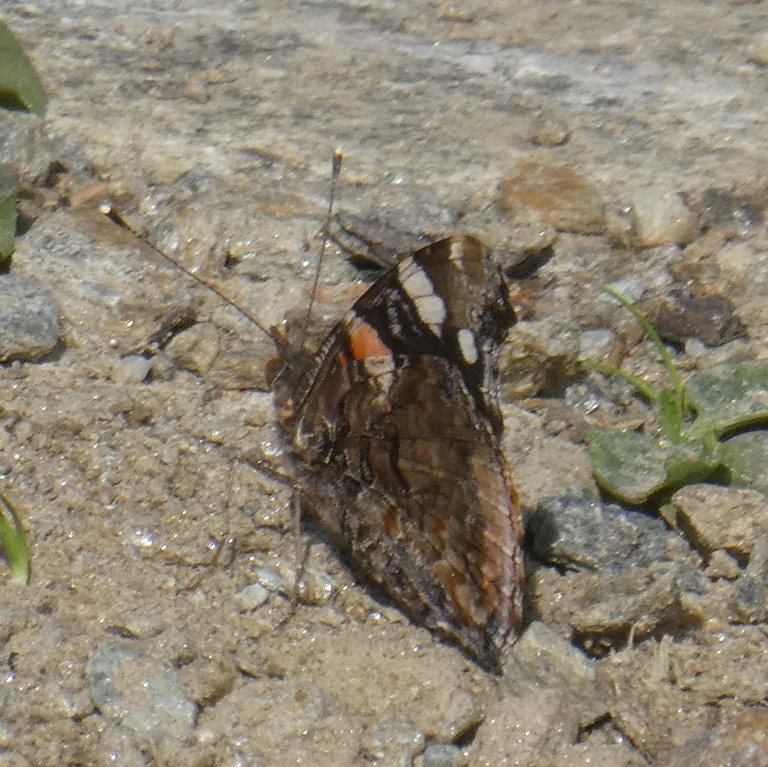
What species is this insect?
Vanessa atalanta
